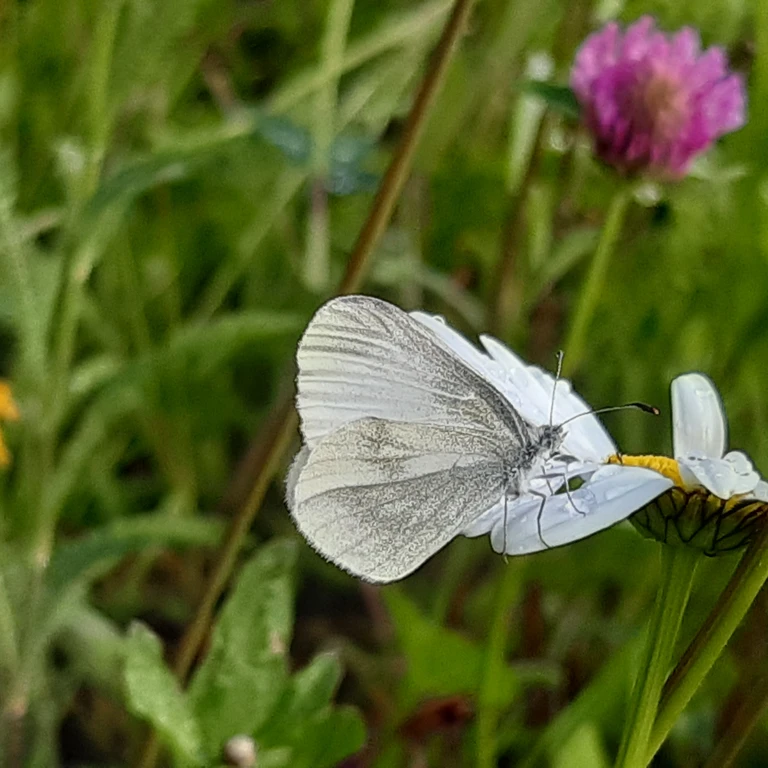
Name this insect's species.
Leptidea sinapis/juvernica
